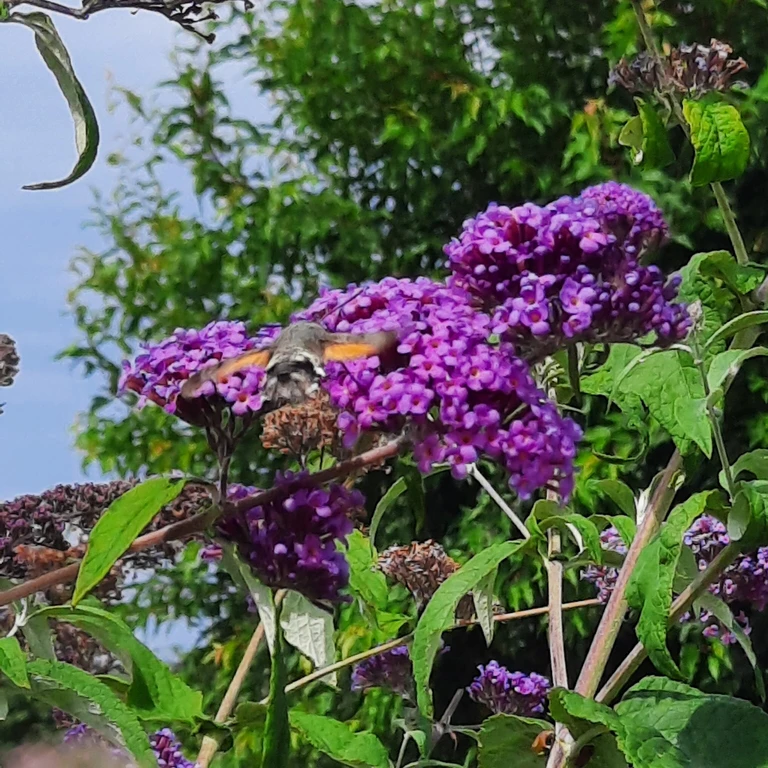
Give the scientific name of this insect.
Macroglossum stellatarum
